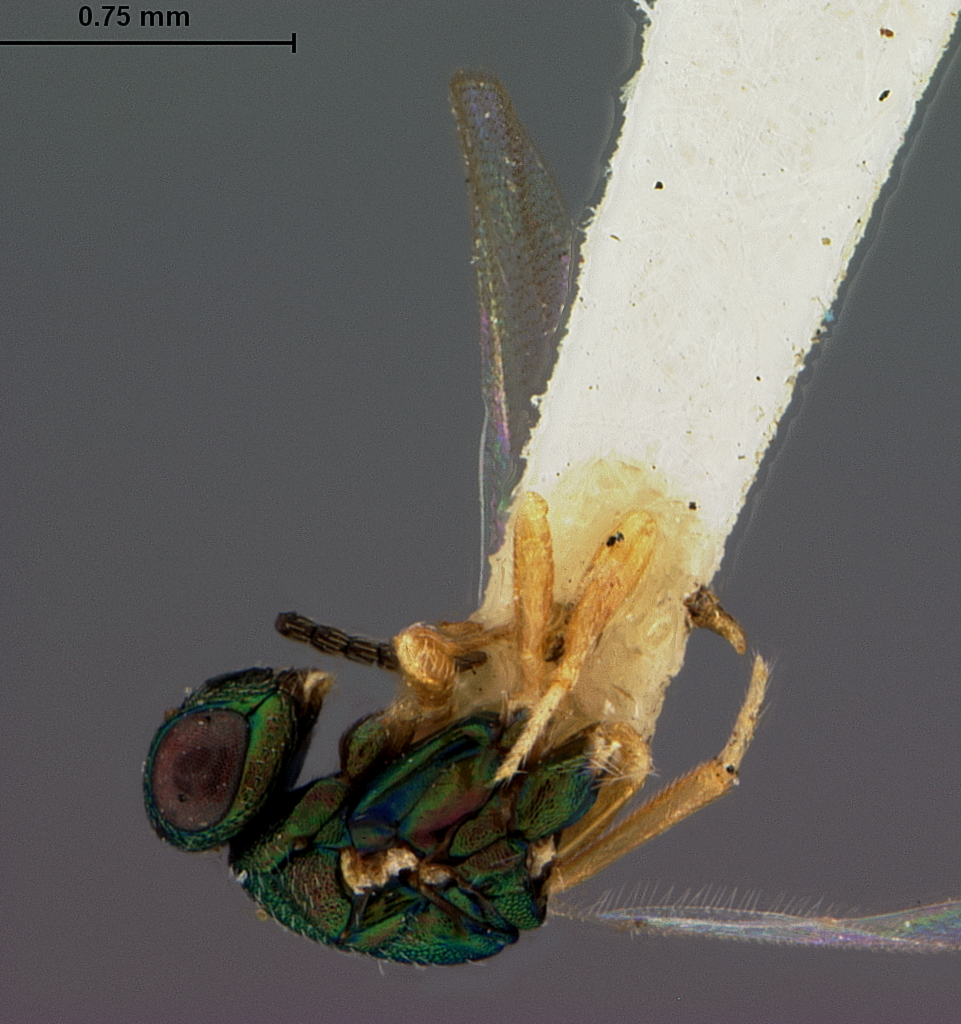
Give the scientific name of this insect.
Asemantus cecidomyiae
